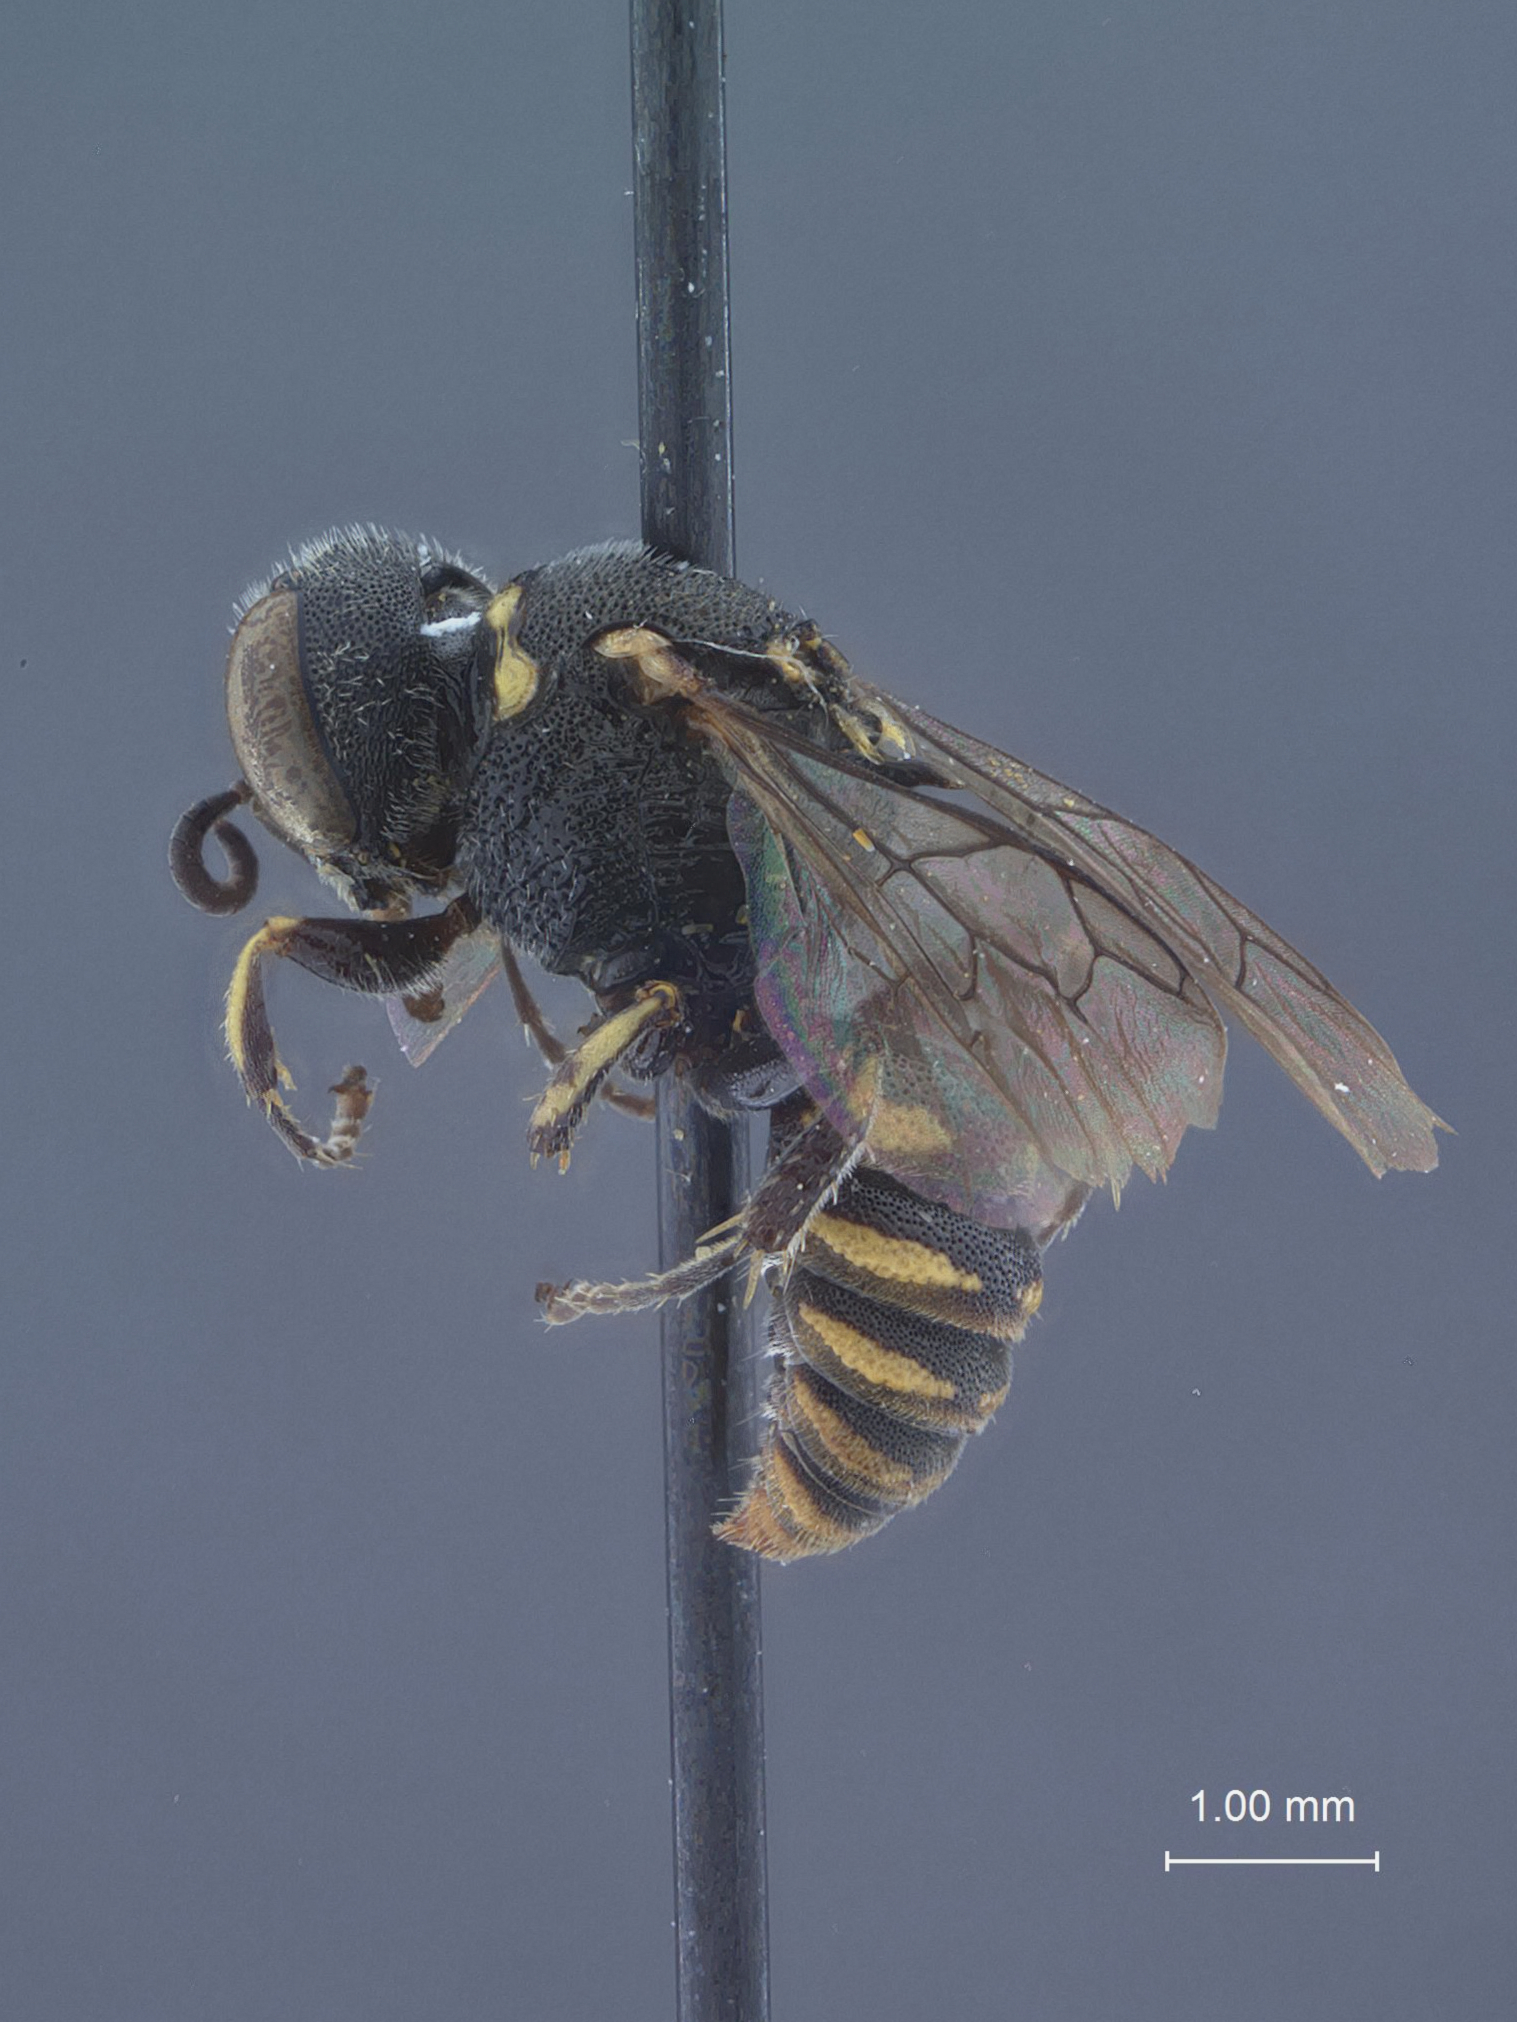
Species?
Oxybelus propodealis
